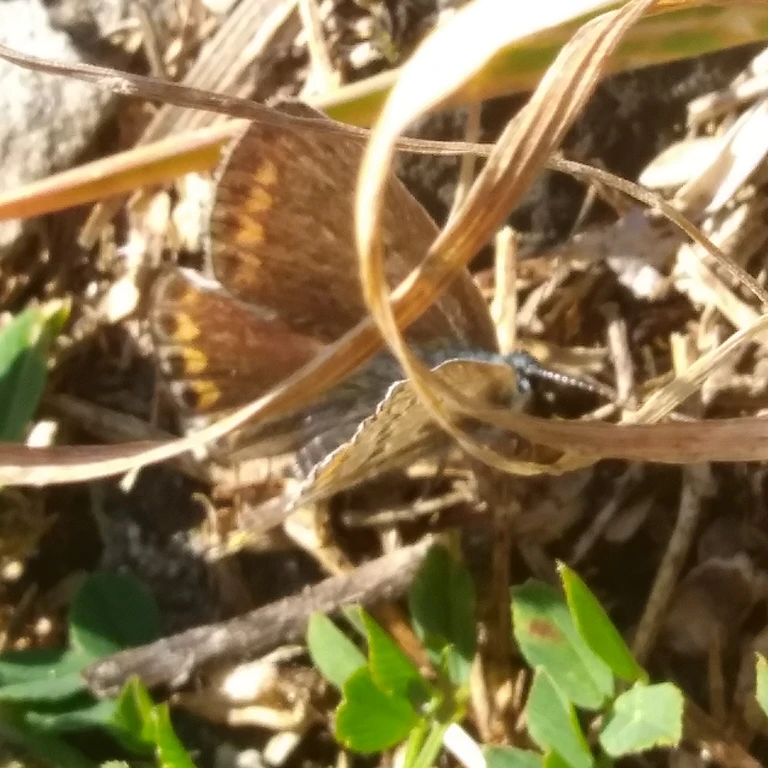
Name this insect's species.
Polyommatus icarus
